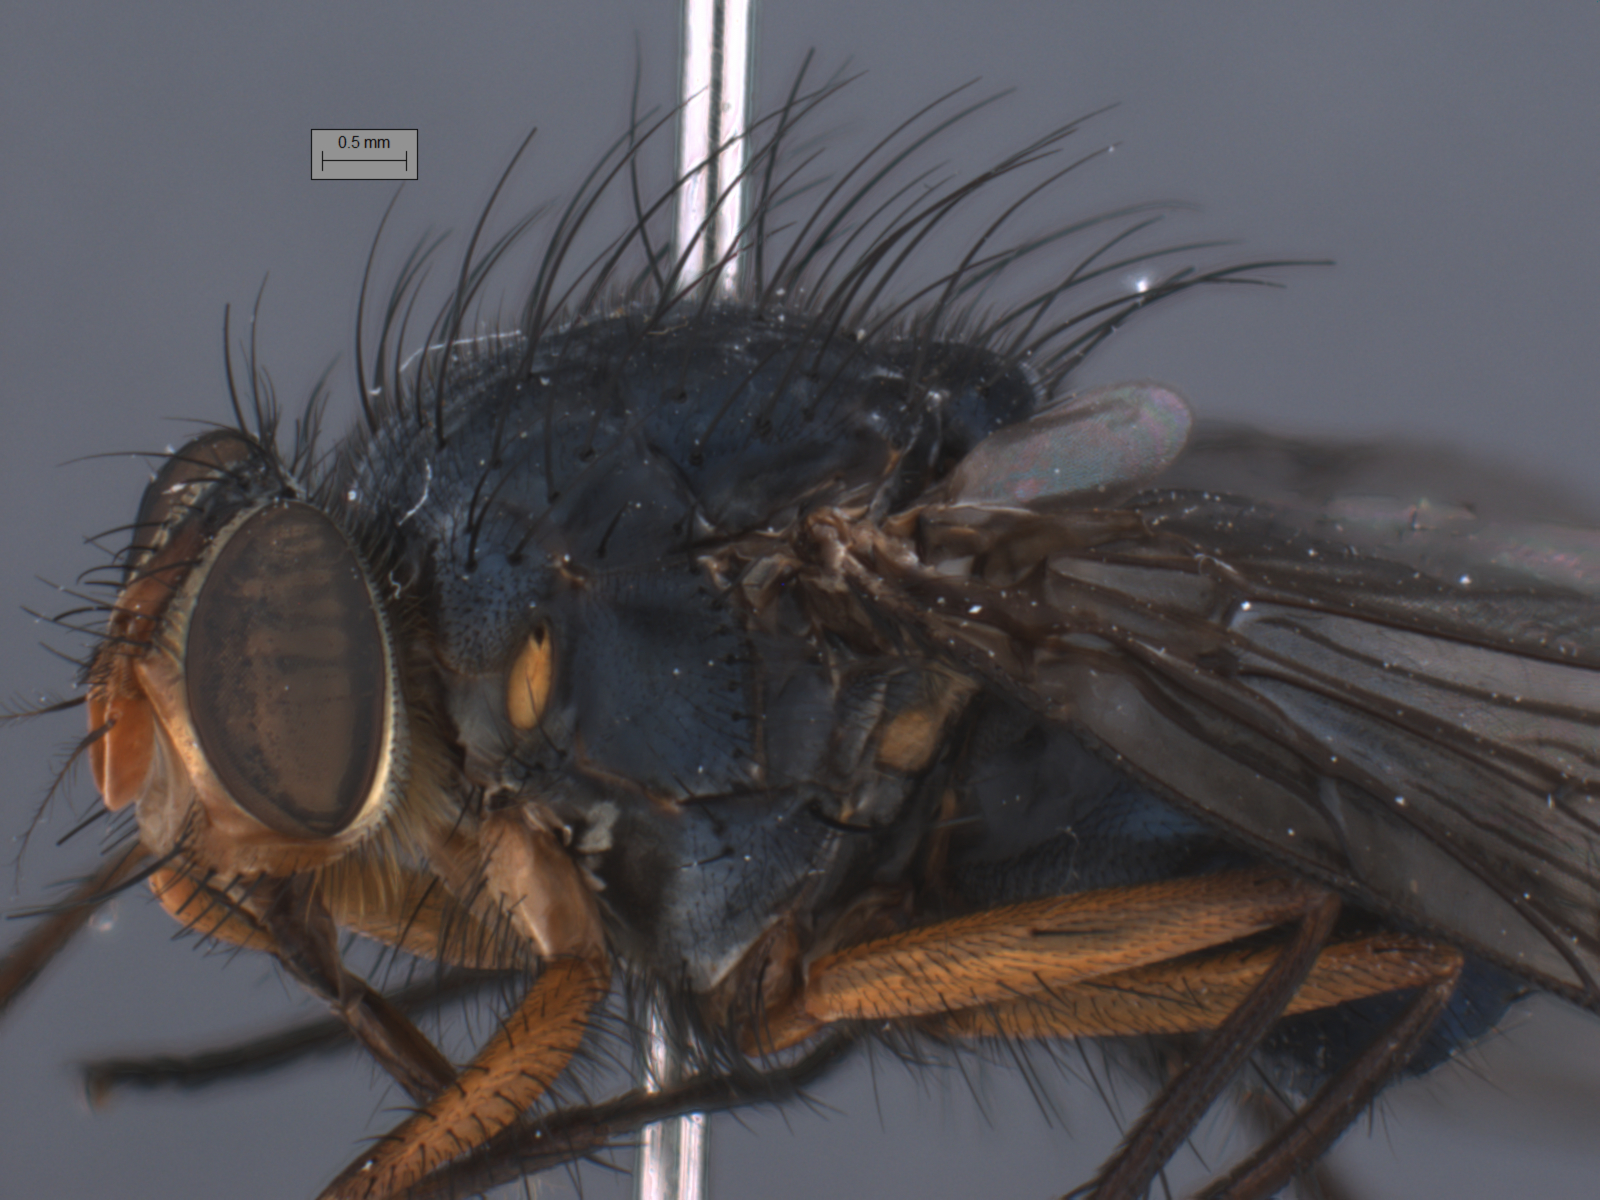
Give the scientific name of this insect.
Huascaromusca decrepita
